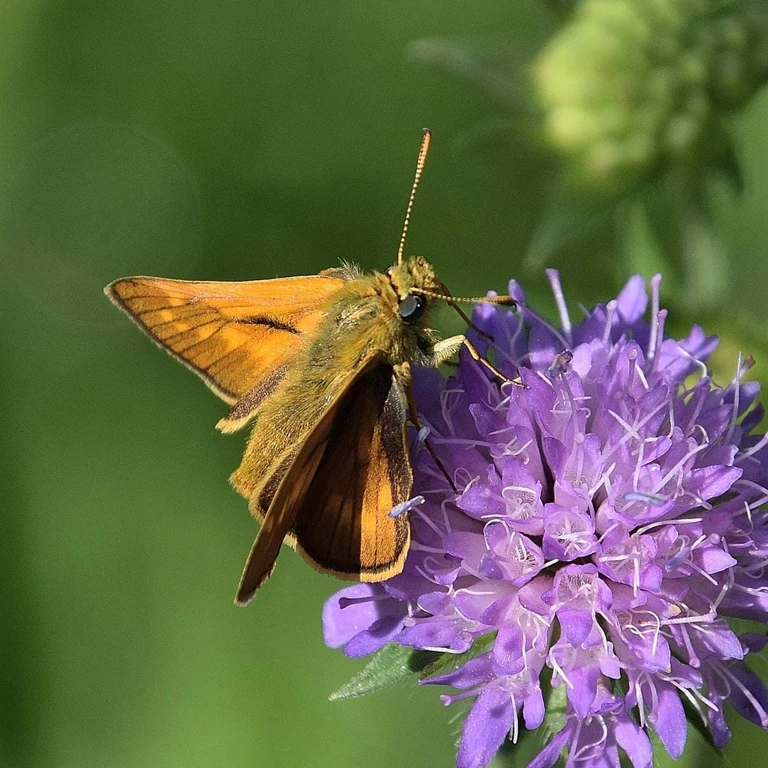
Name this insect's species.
Ochlodes sylvanus (also Ochlodes venata)
